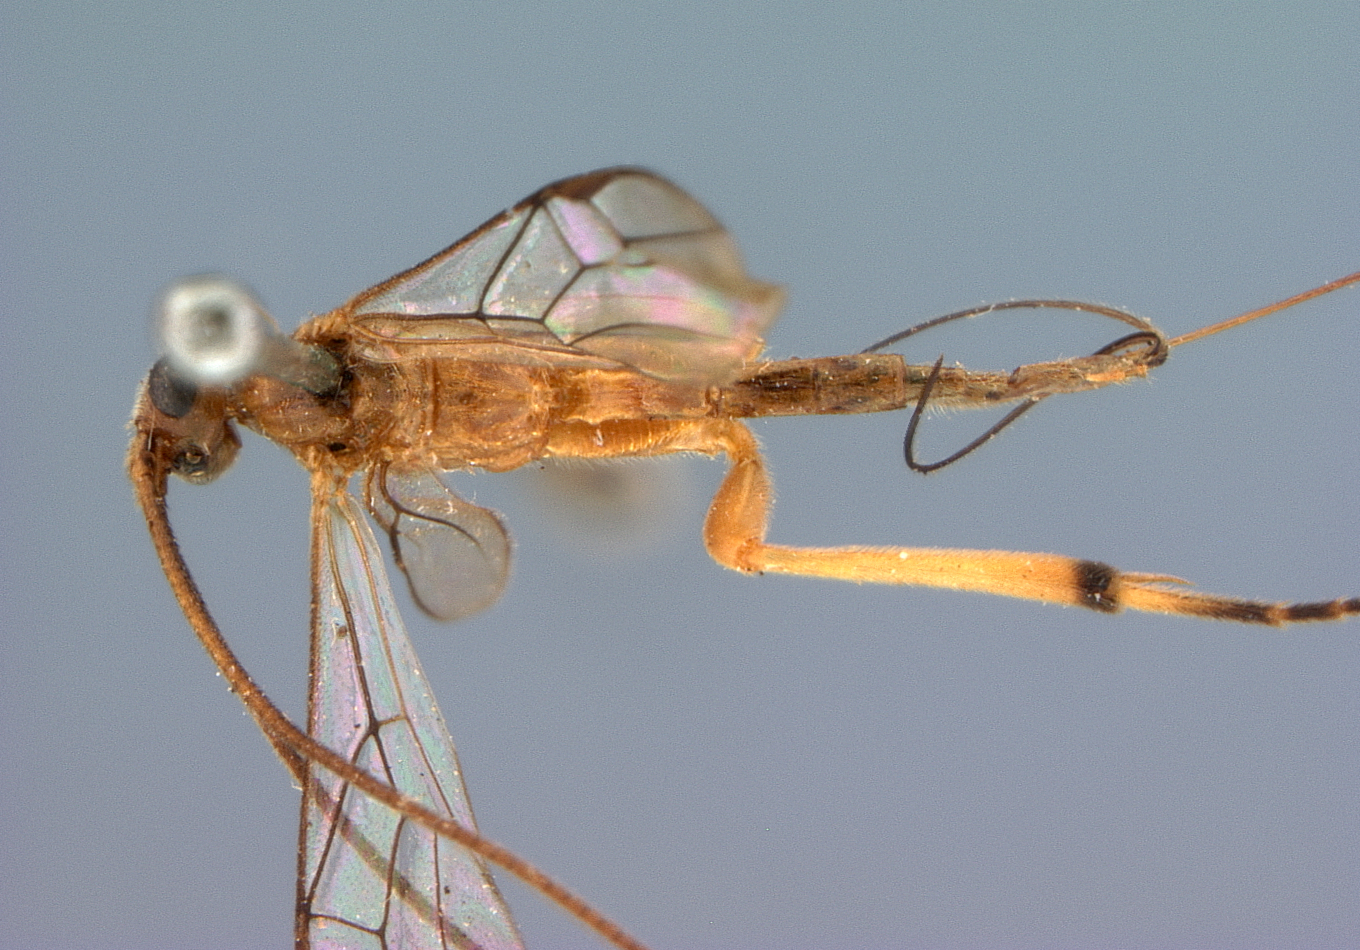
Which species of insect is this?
Stantonia bakeri
